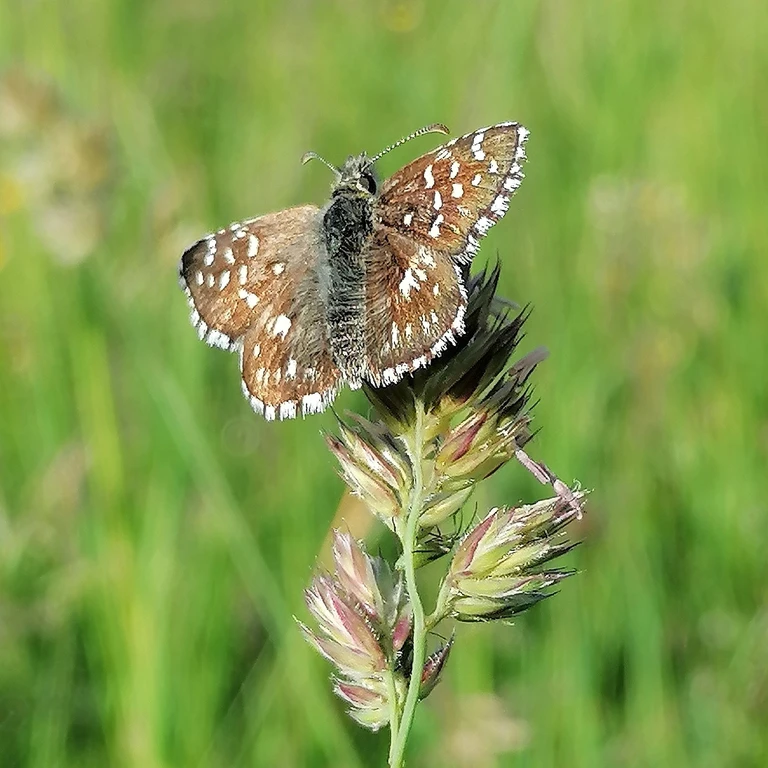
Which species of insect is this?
Pyrgus malvae
